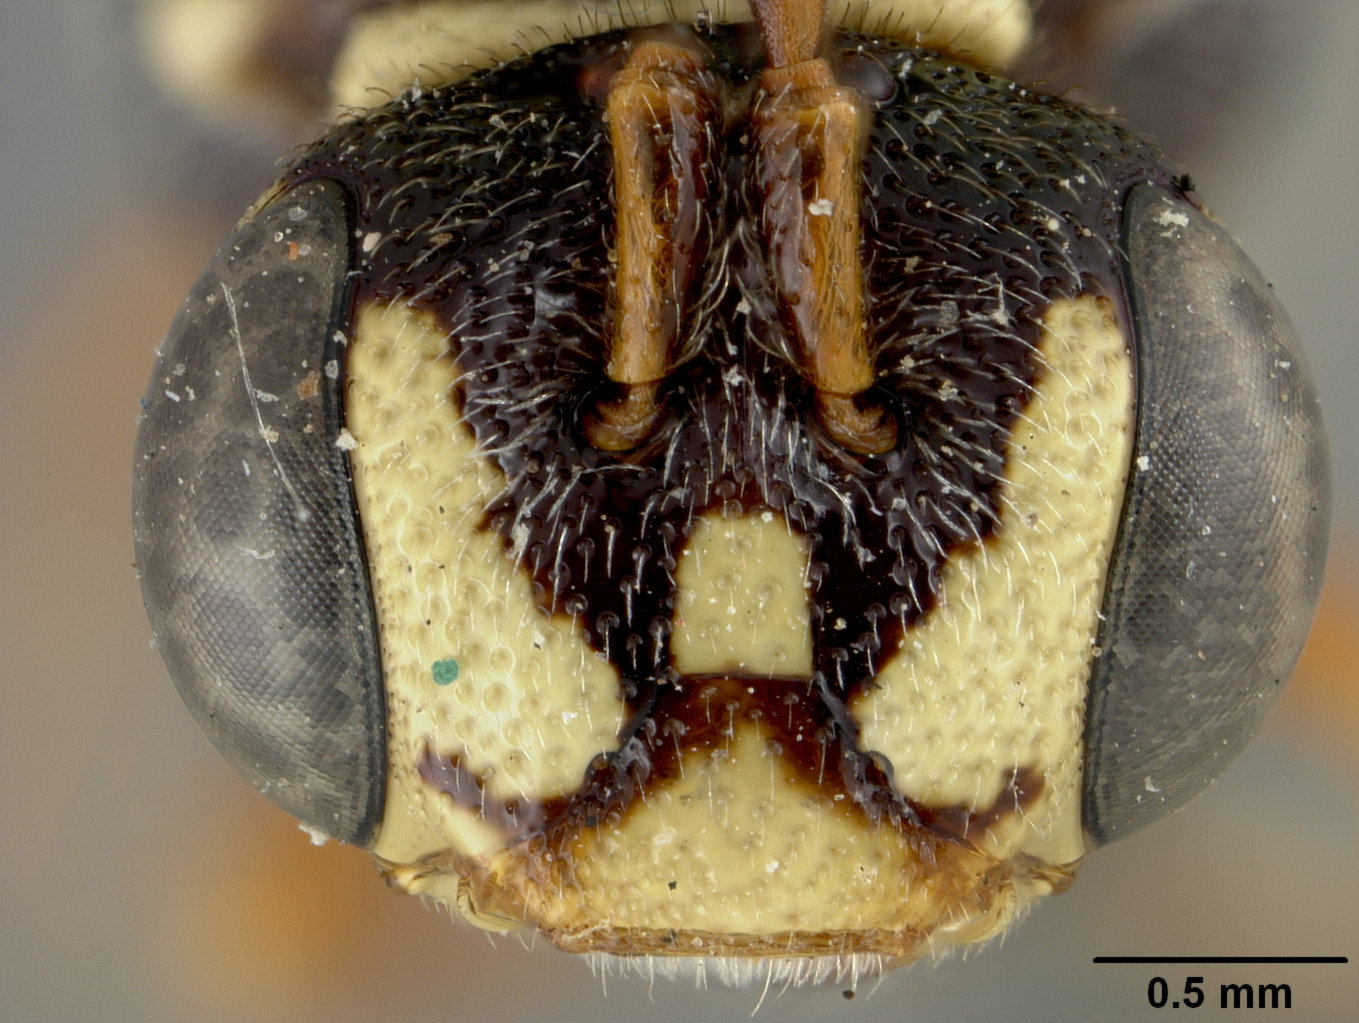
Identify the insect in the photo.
Nomada lippiae
